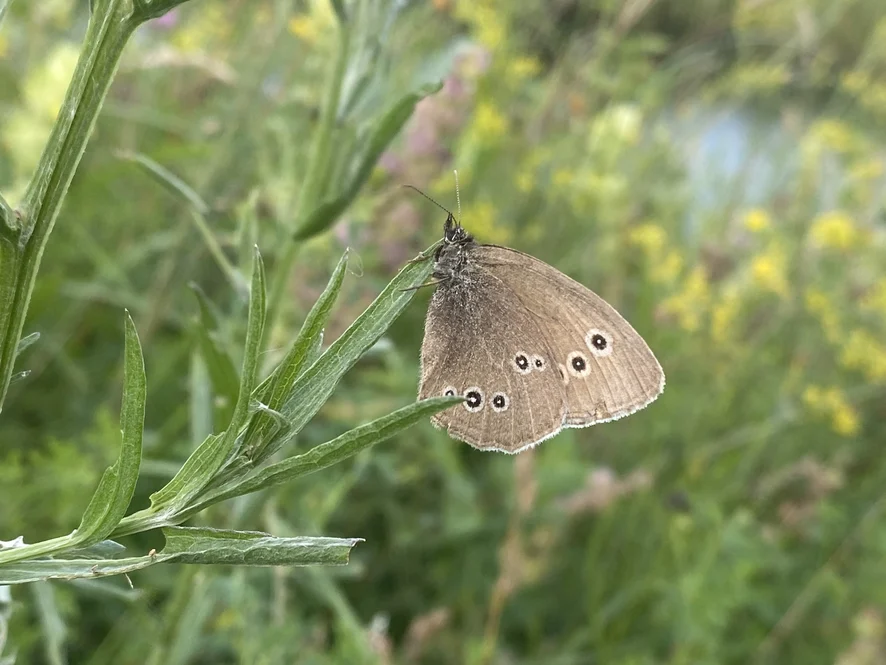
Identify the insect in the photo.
Aphantopus hyperantus
